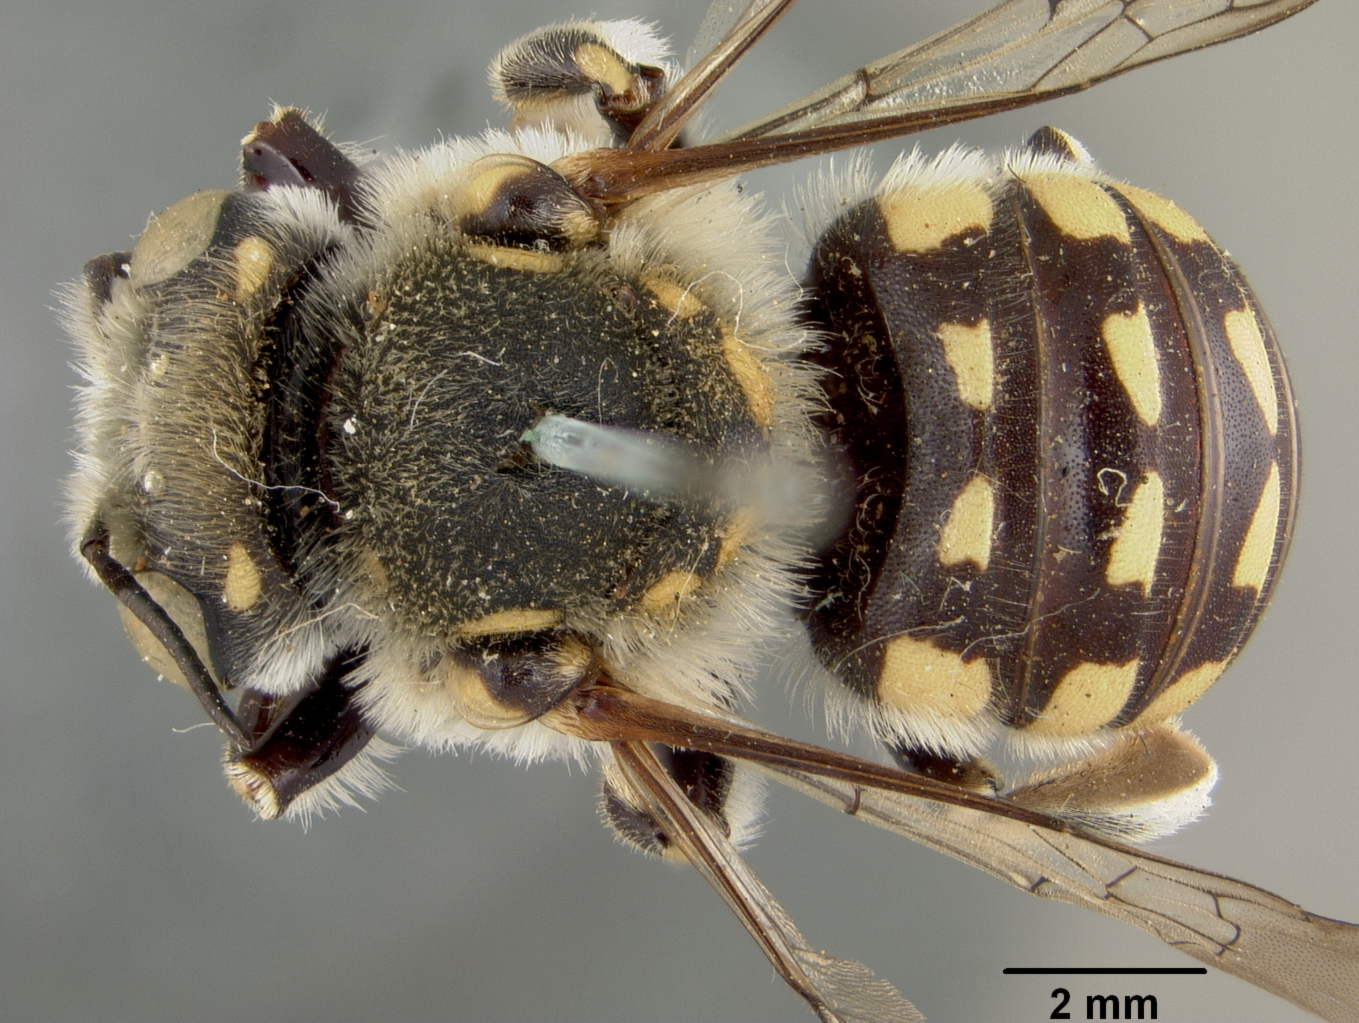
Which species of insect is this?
Anthidium porterae
